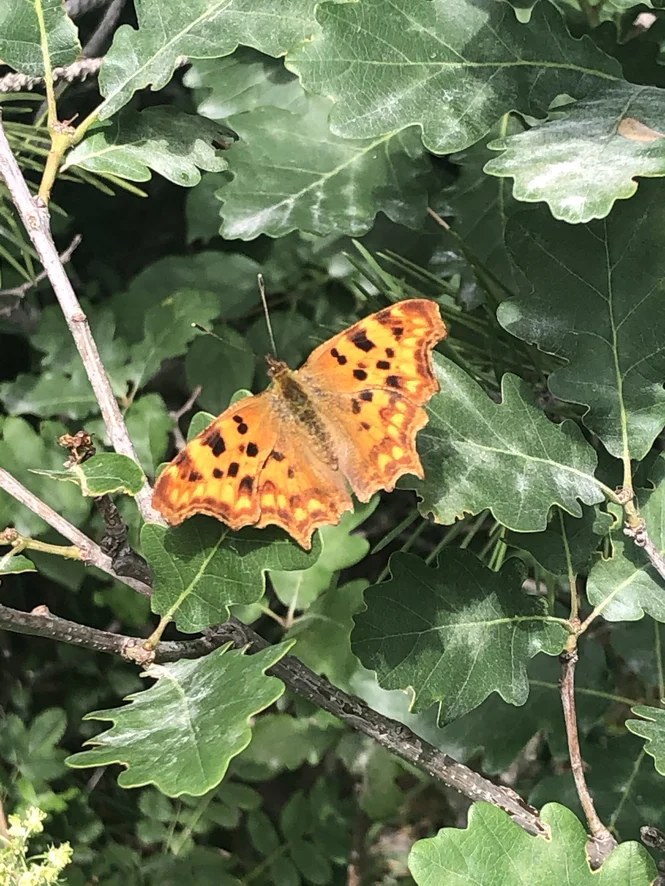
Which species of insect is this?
Polygonia c-album
